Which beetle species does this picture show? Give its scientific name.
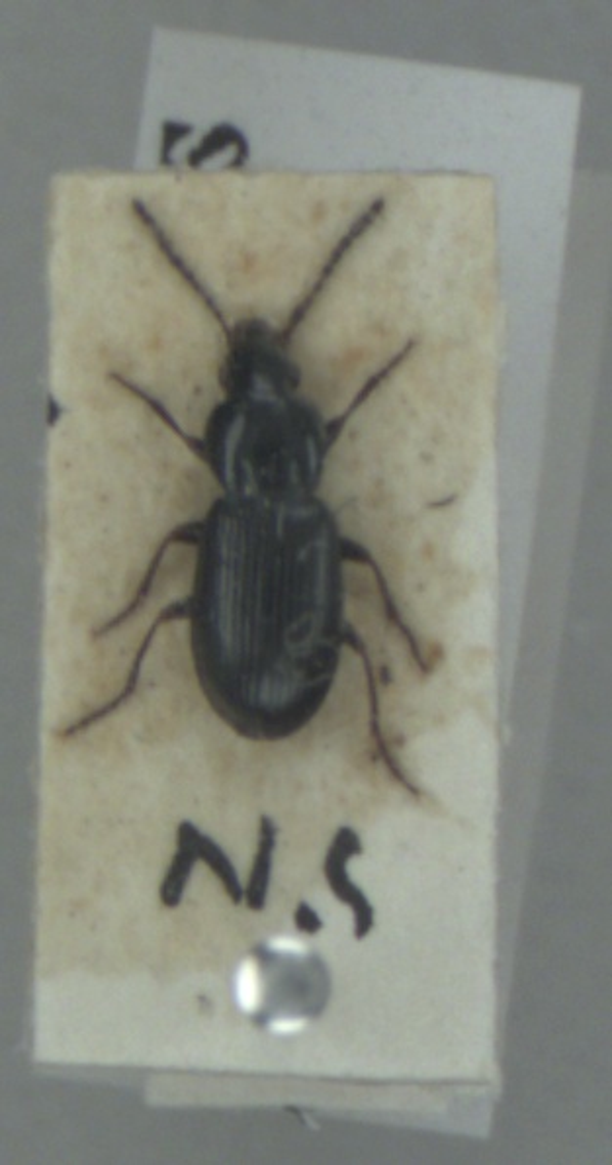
Pterostichus diligens
